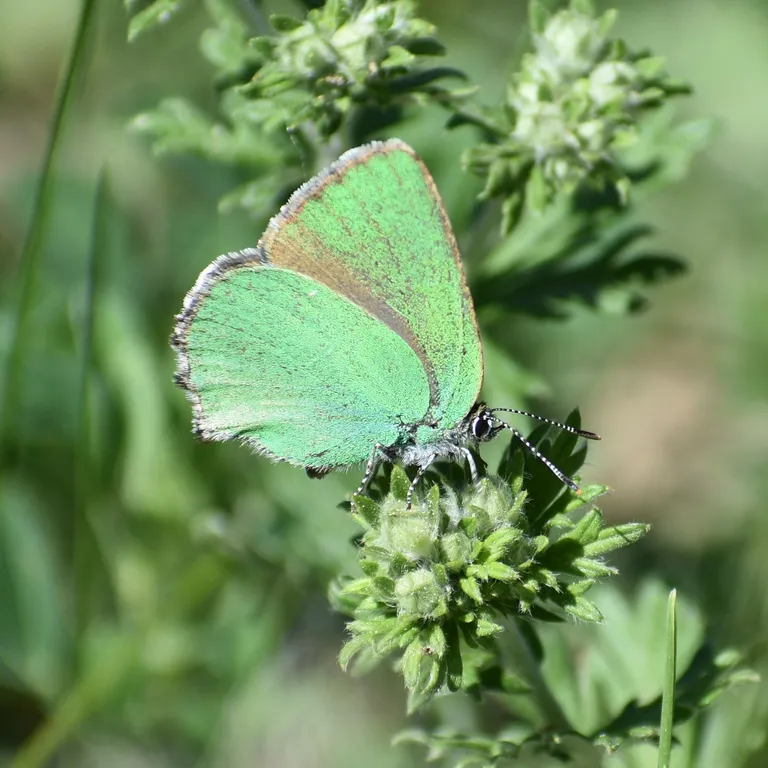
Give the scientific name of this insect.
Callophrys rubi
